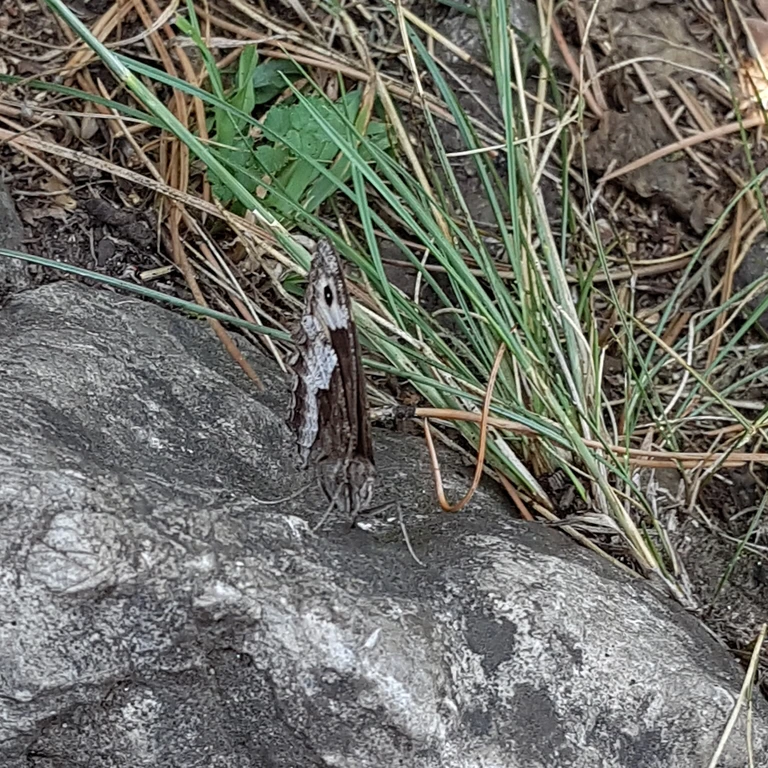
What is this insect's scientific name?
Hipparchia alcyone
